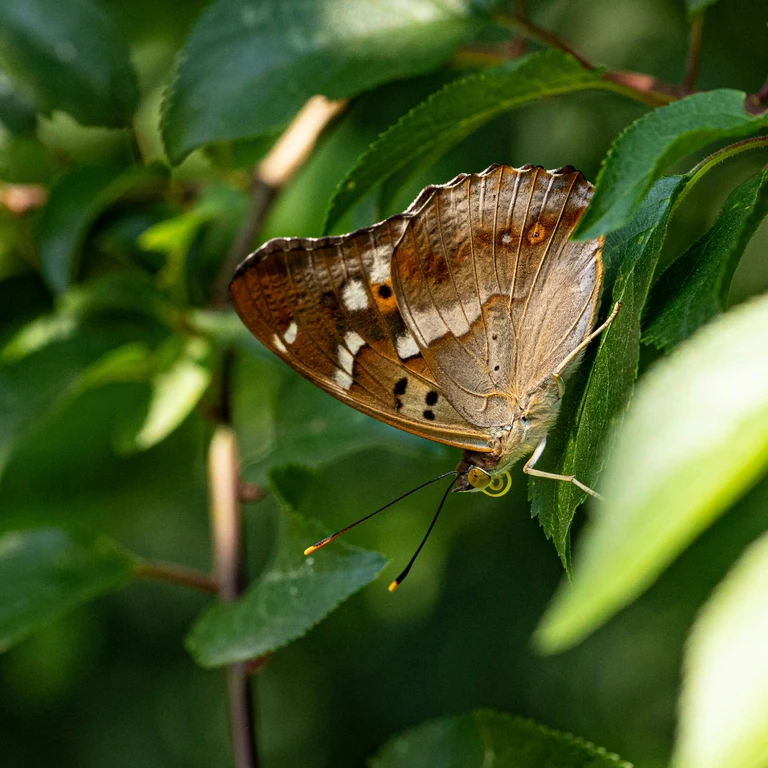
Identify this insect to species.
Apatura ilia
